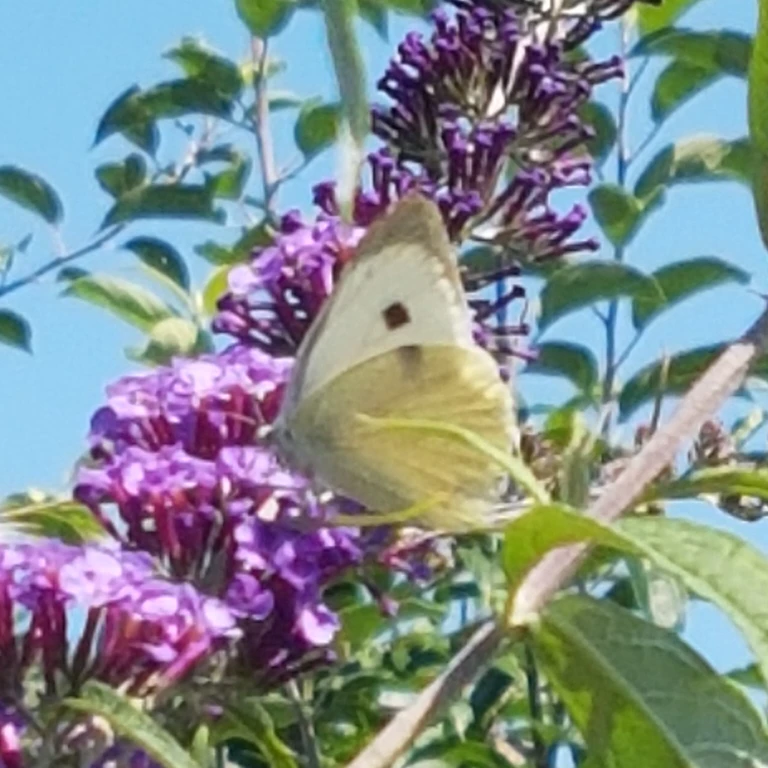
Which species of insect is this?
Pieris brassicae
